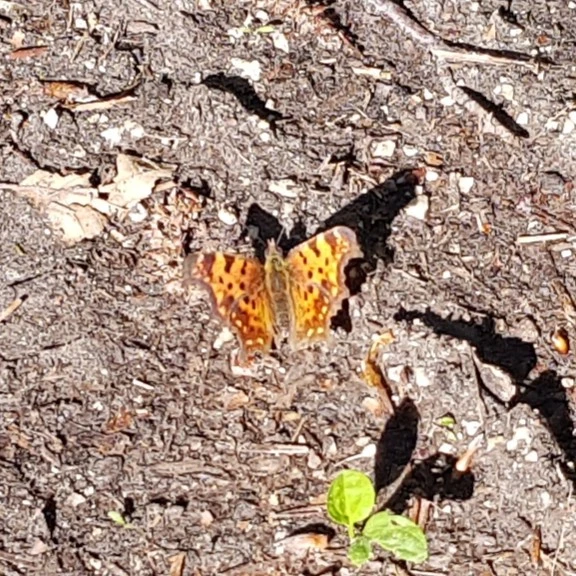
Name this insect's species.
Polygonia c-album
